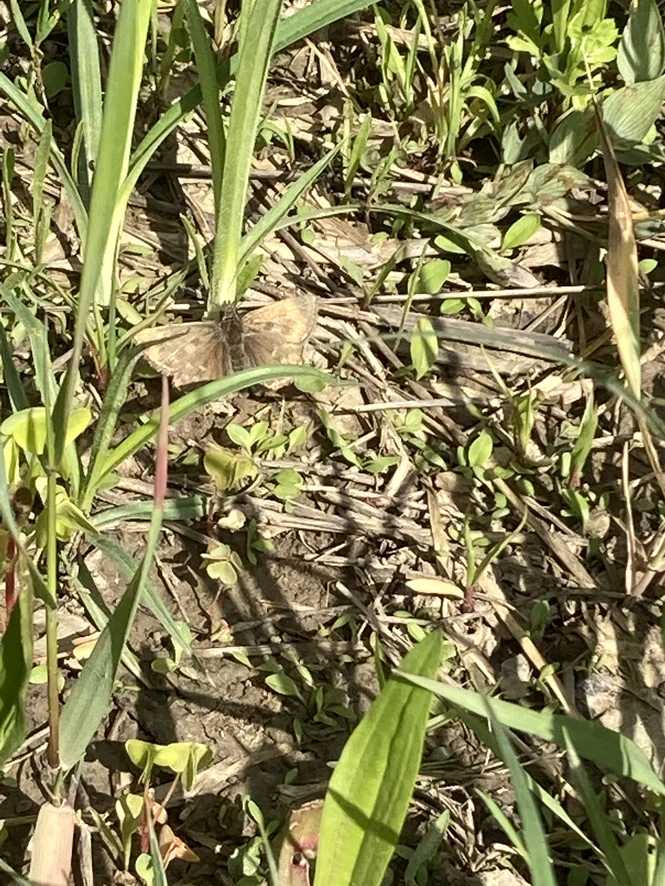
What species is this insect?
Erynnis tages
